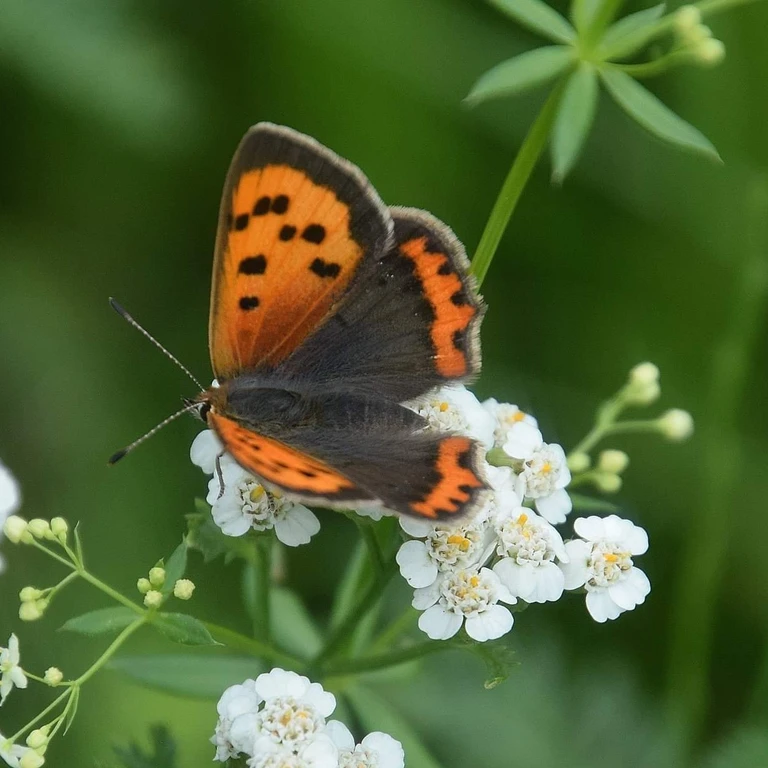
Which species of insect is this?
Lycaena phlaeas
